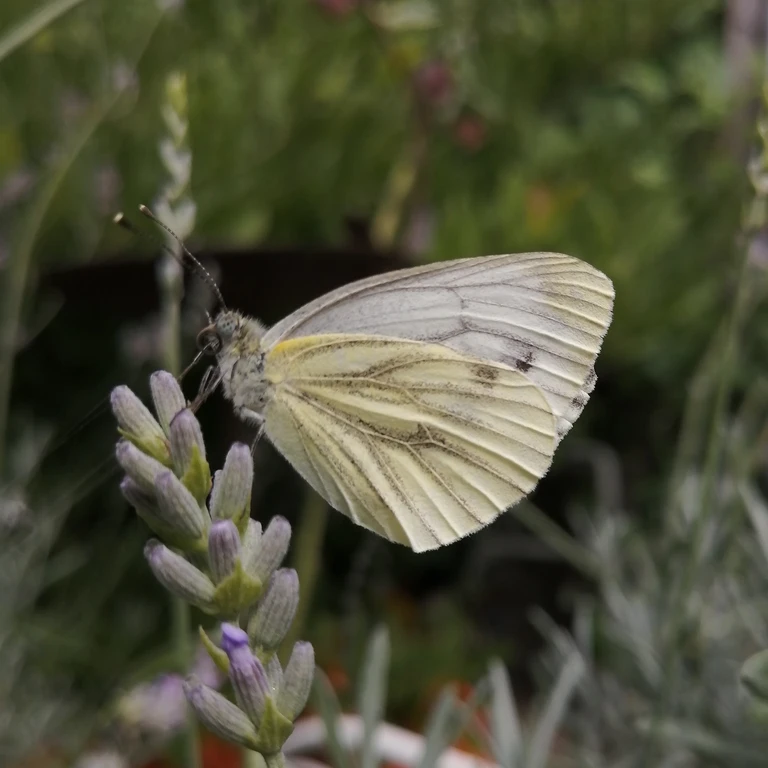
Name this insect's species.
Pieris napi
